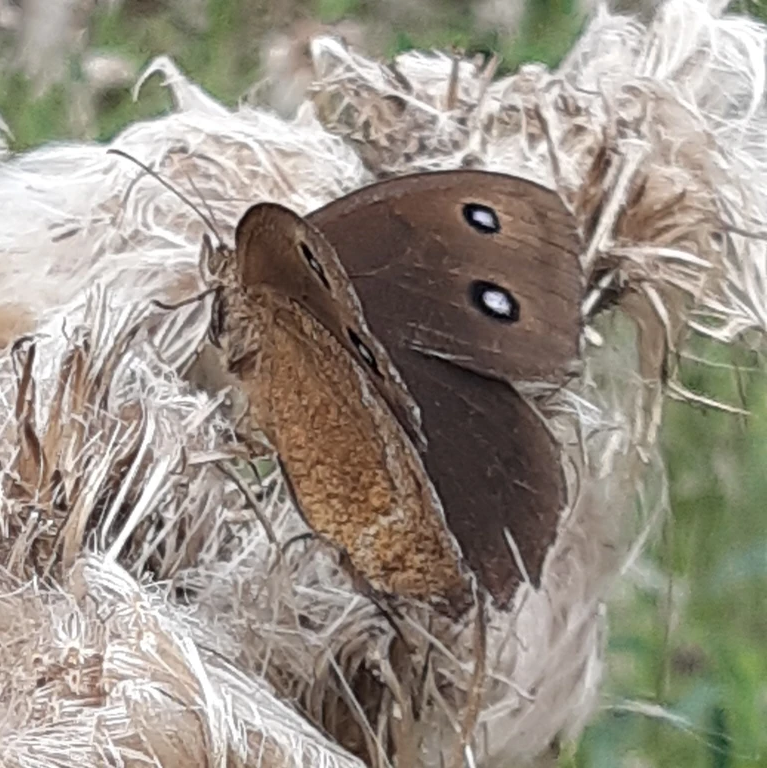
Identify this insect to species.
Minois dryas
